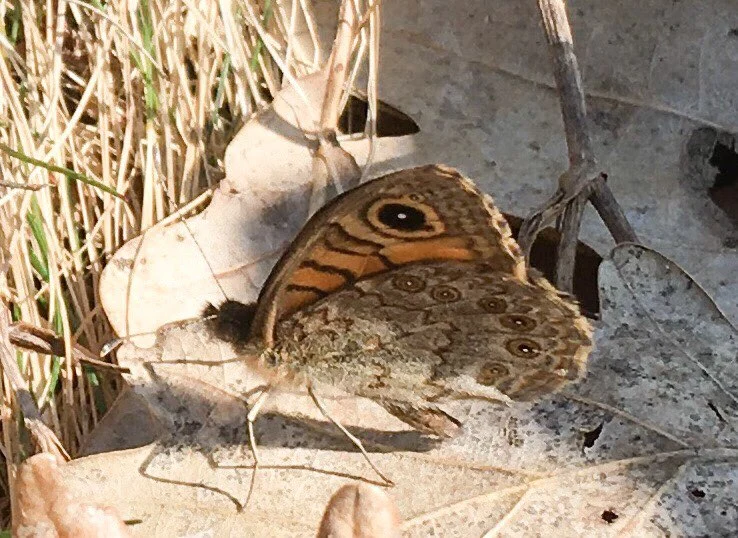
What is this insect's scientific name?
Lasiommata megera (also Pararge megera)
